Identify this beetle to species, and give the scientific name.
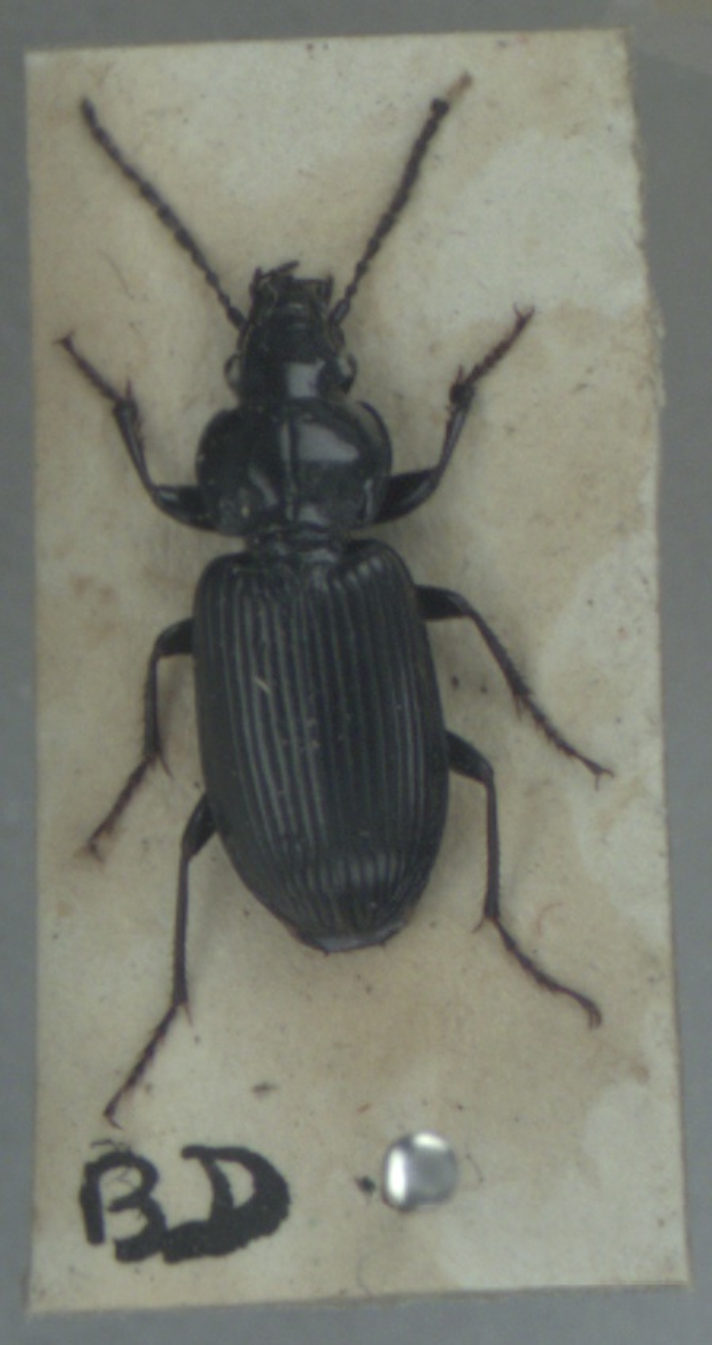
Pterostichus nigrita
